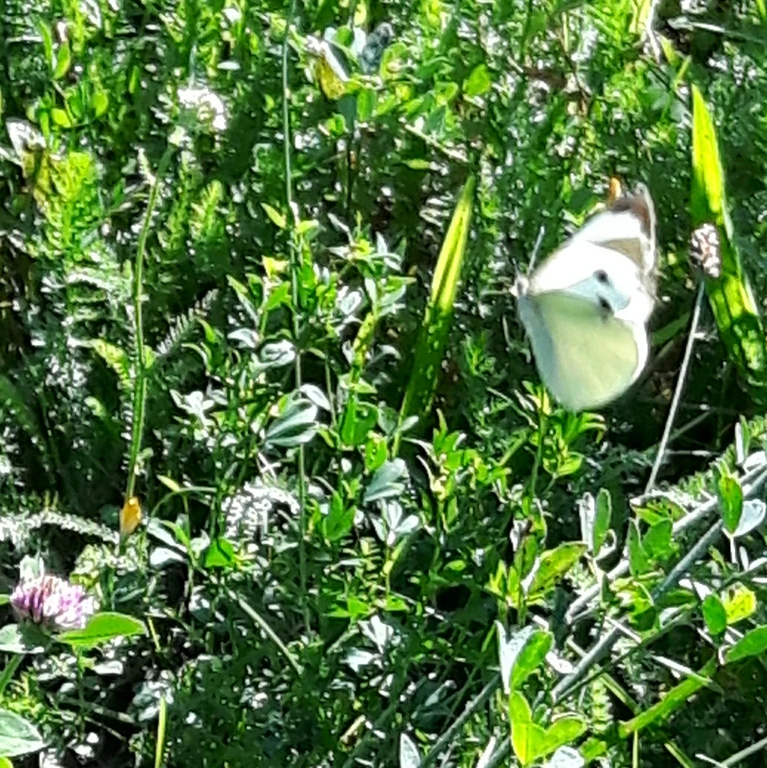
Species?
Pieris brassicae
